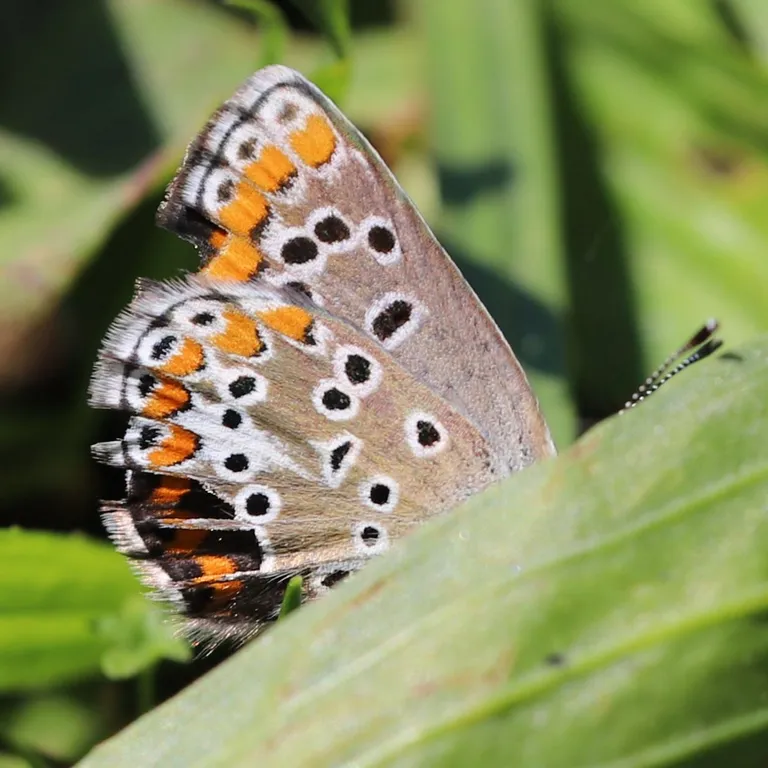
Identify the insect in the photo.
Aricia agestis/artaxerxes
